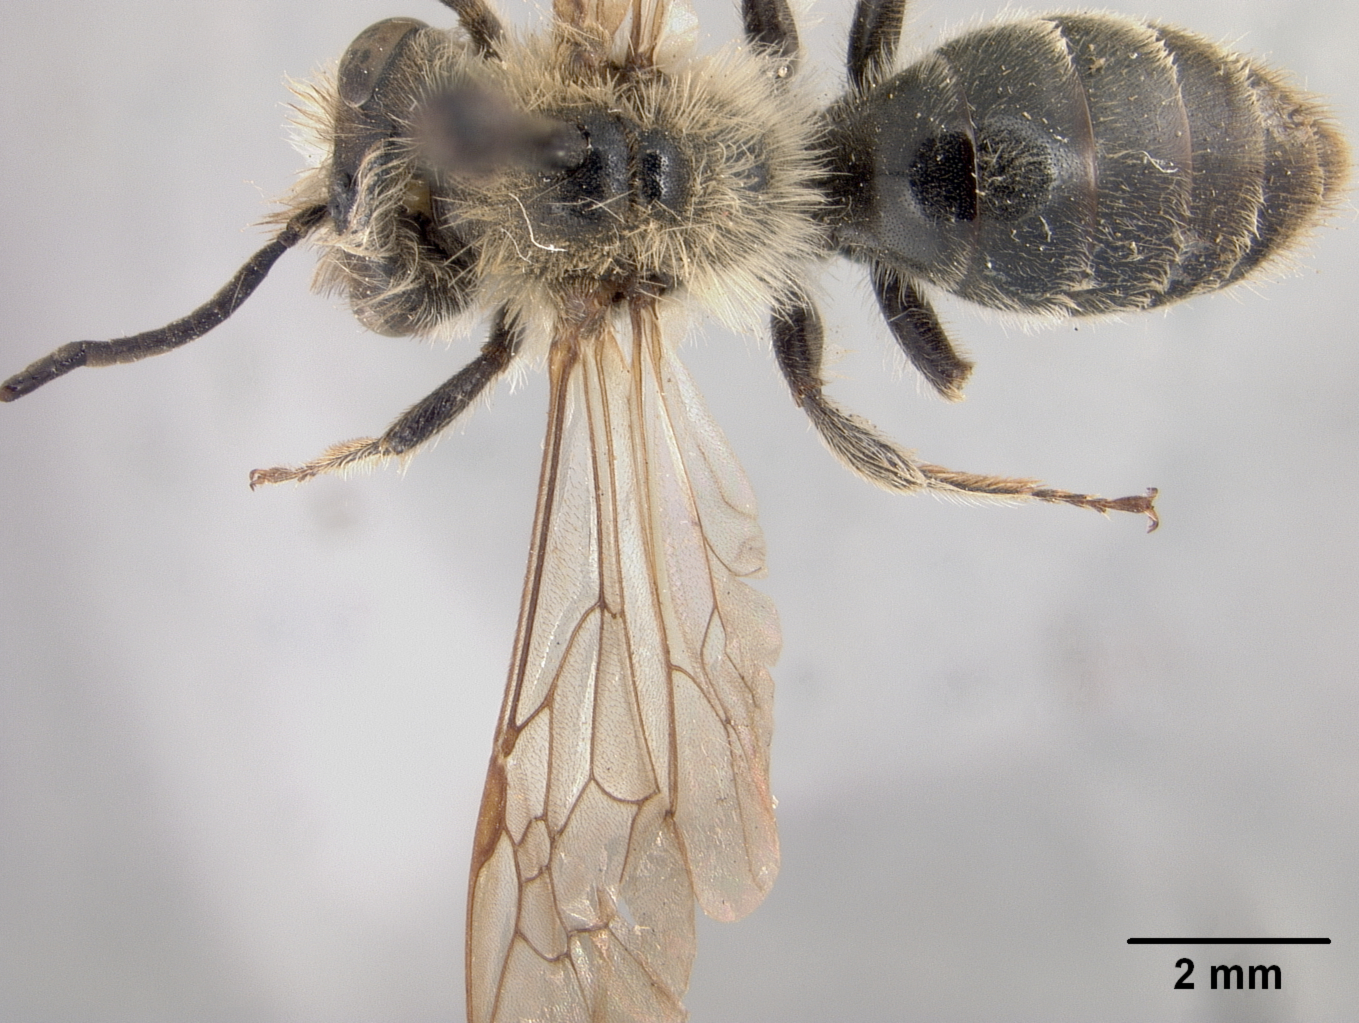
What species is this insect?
Andrena watasei
